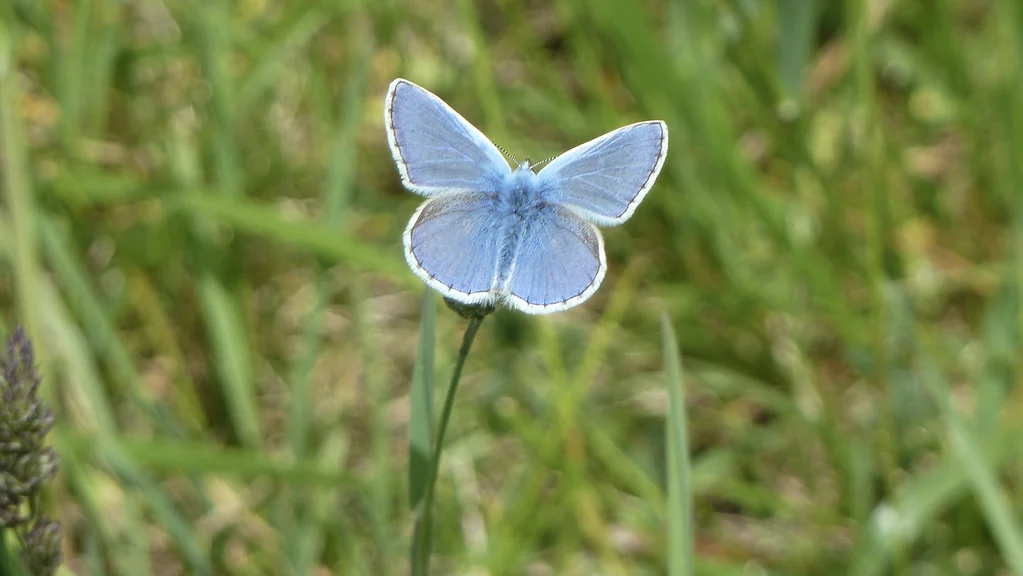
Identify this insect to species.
Polyommatus icarus
